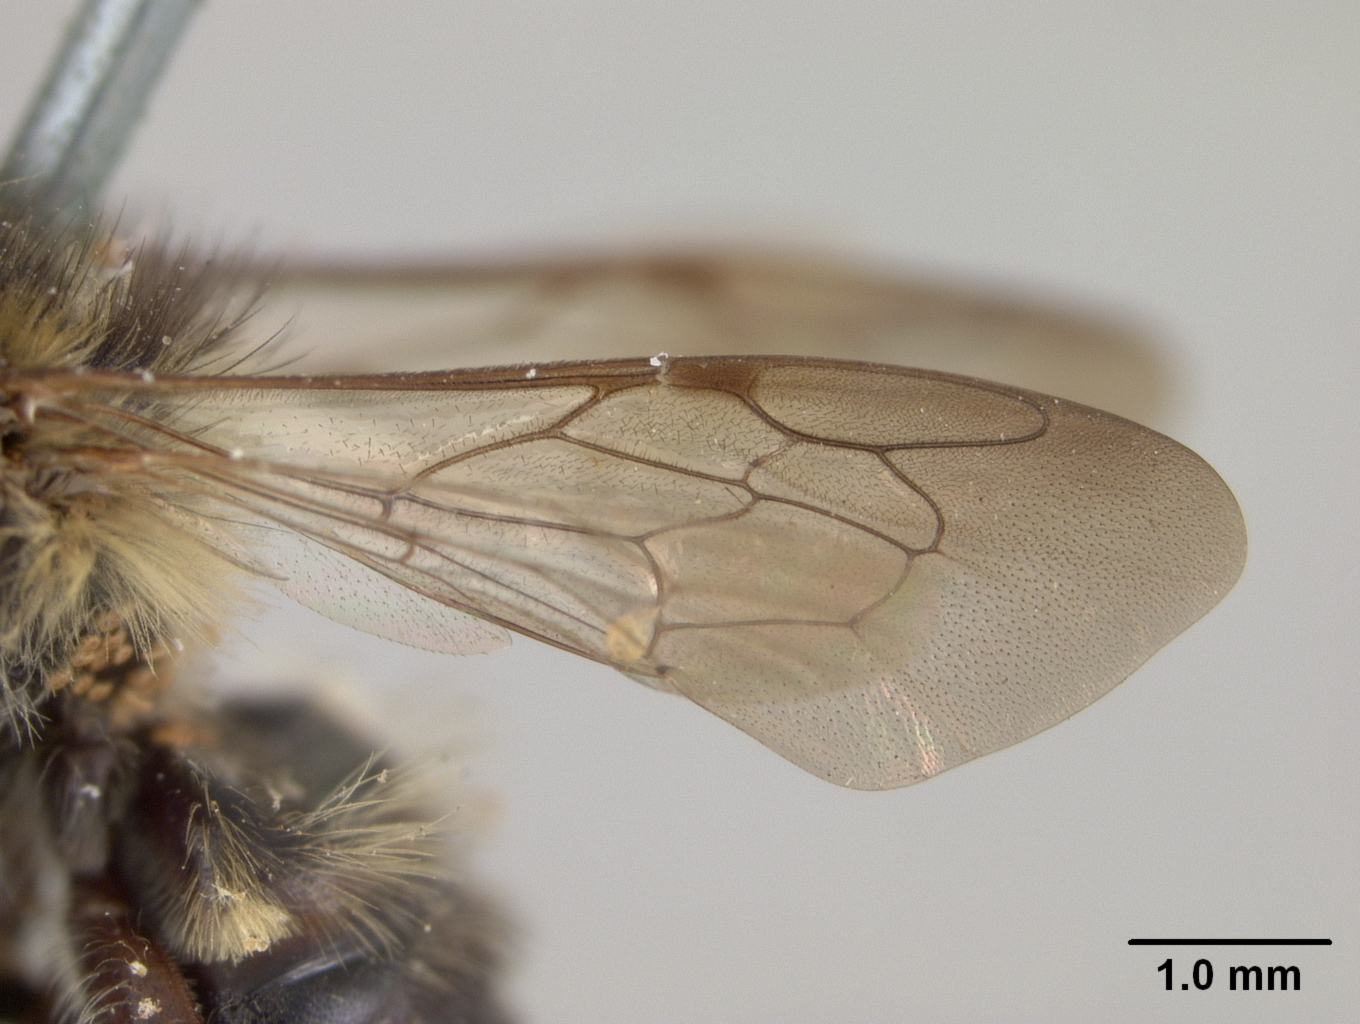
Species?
Megachile minima
